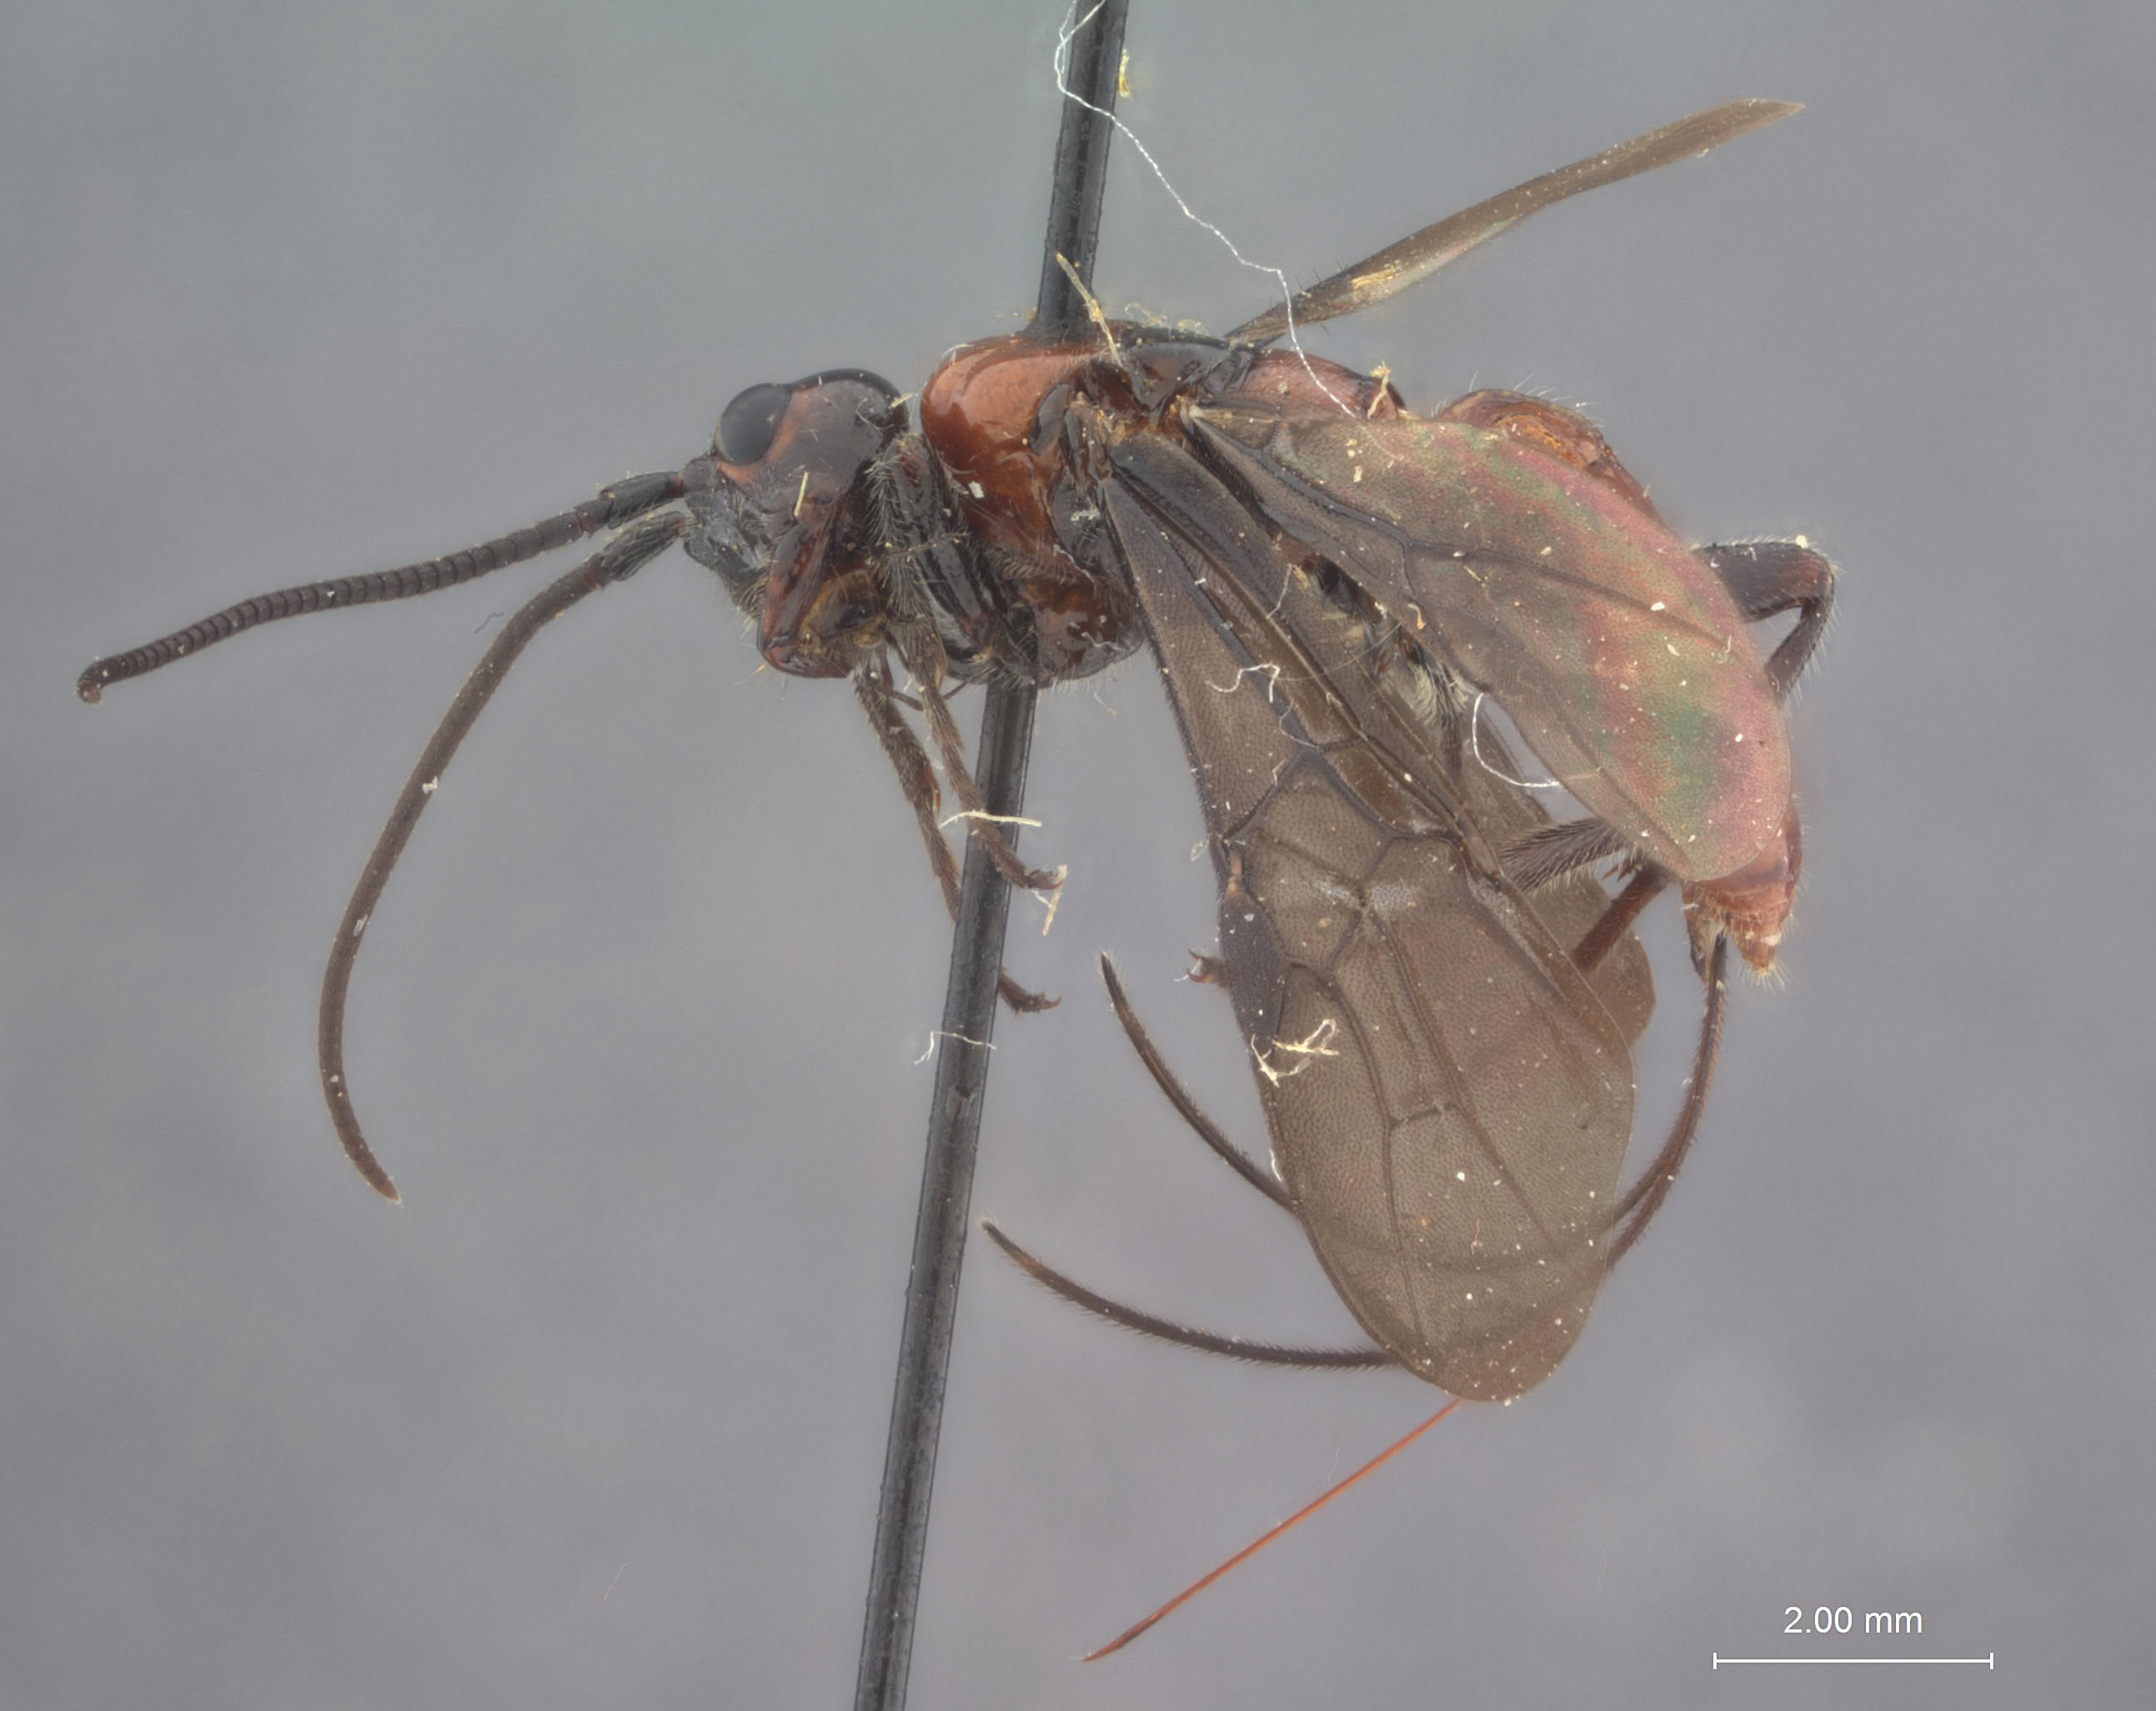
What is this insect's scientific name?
Alienoclypeus insolitus
